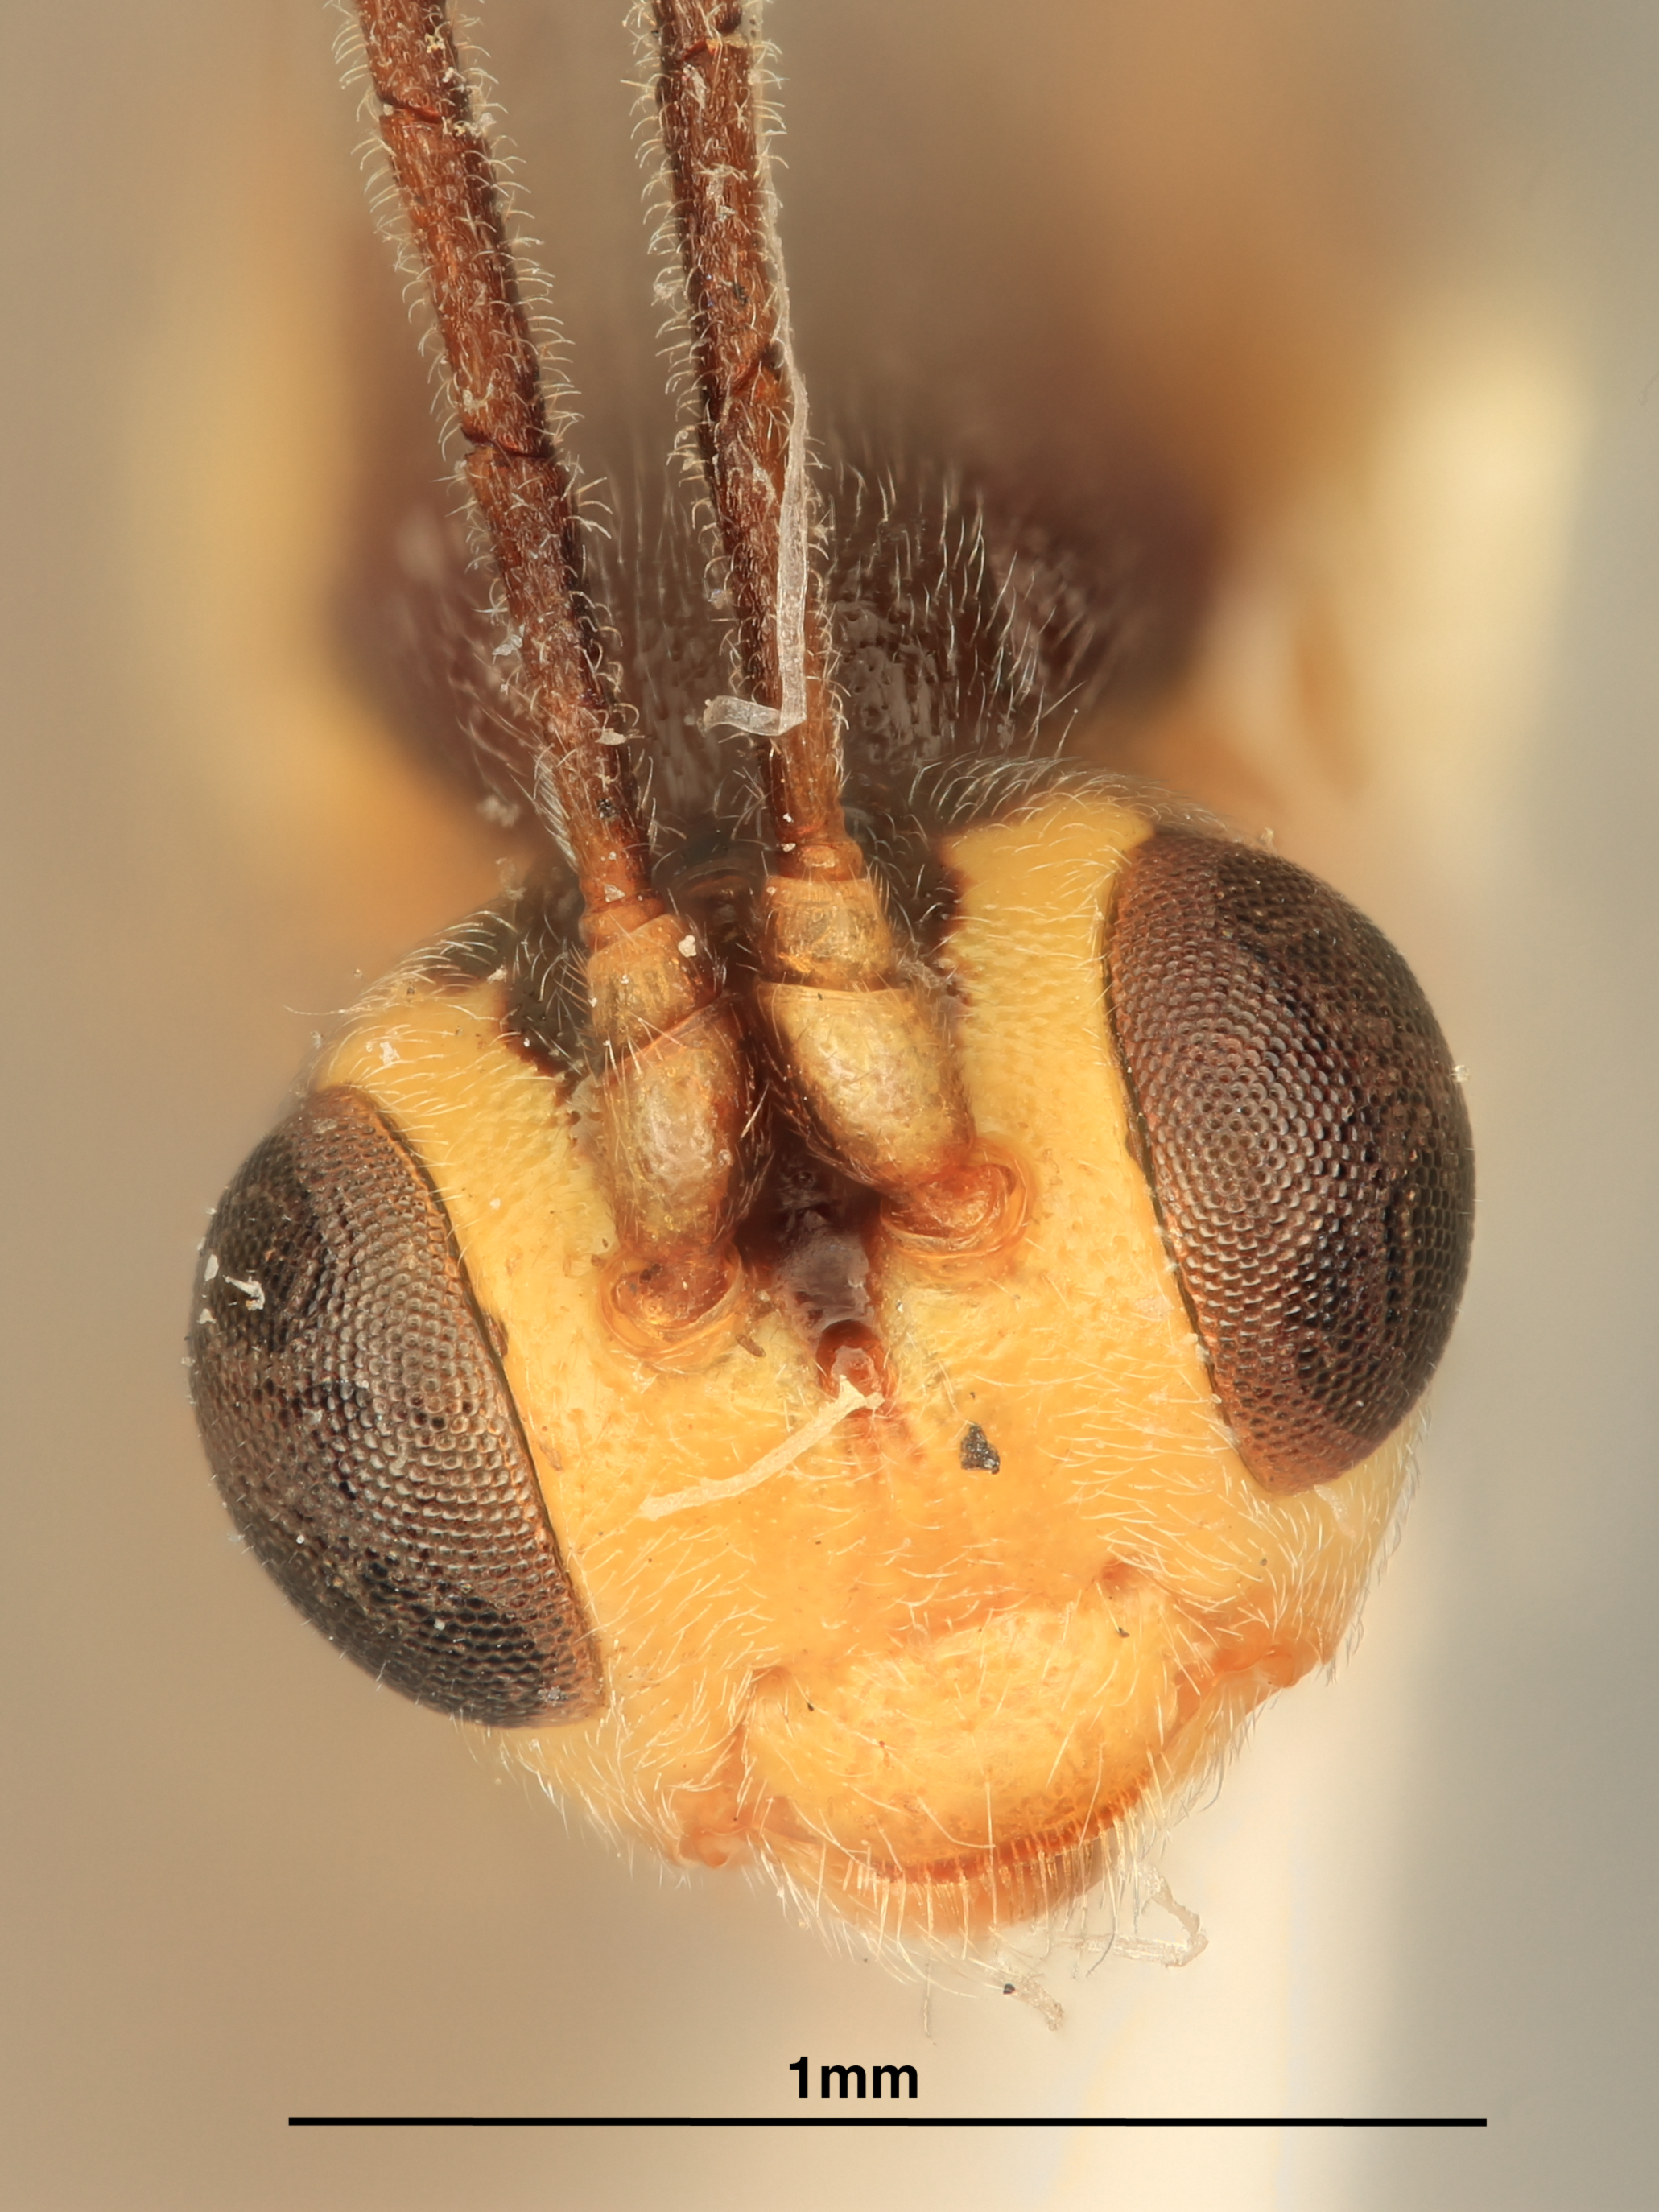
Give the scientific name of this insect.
Calliphrurus taeniogaster
